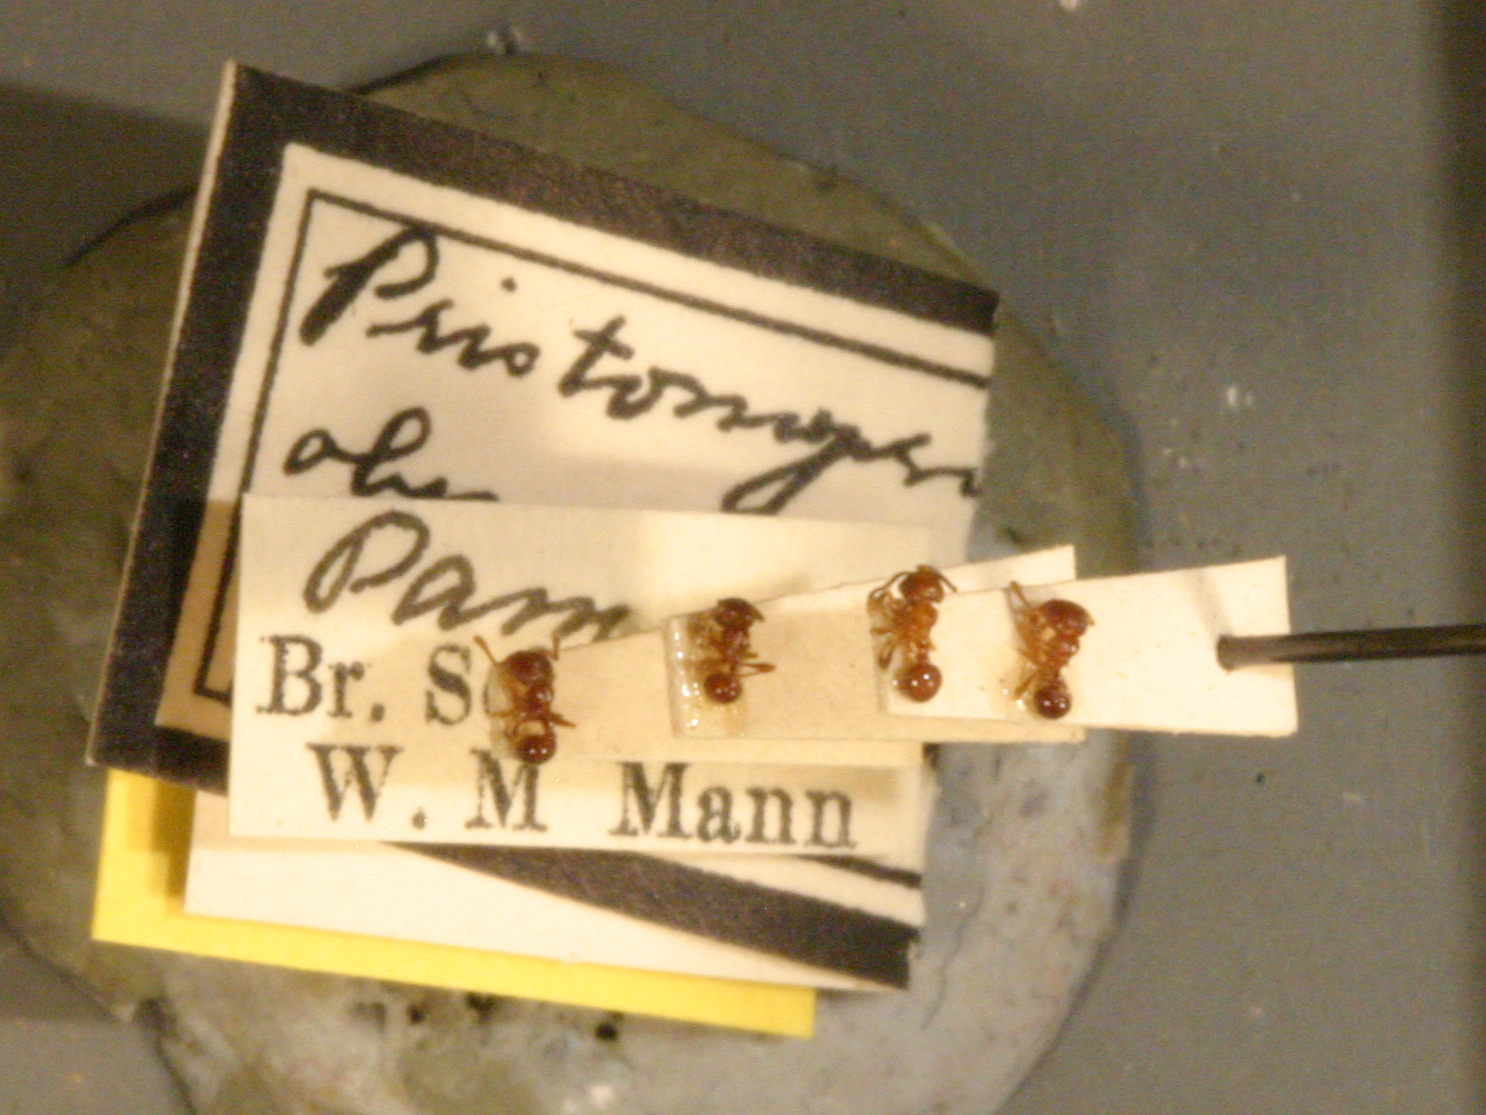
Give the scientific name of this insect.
Pristomyrmex obesus
